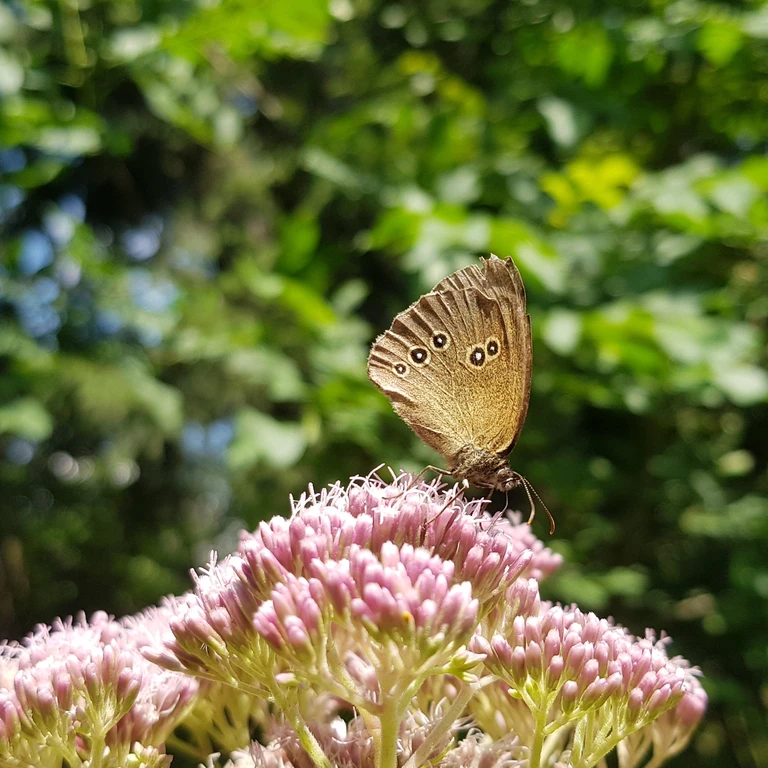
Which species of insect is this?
Aphantopus hyperantus
